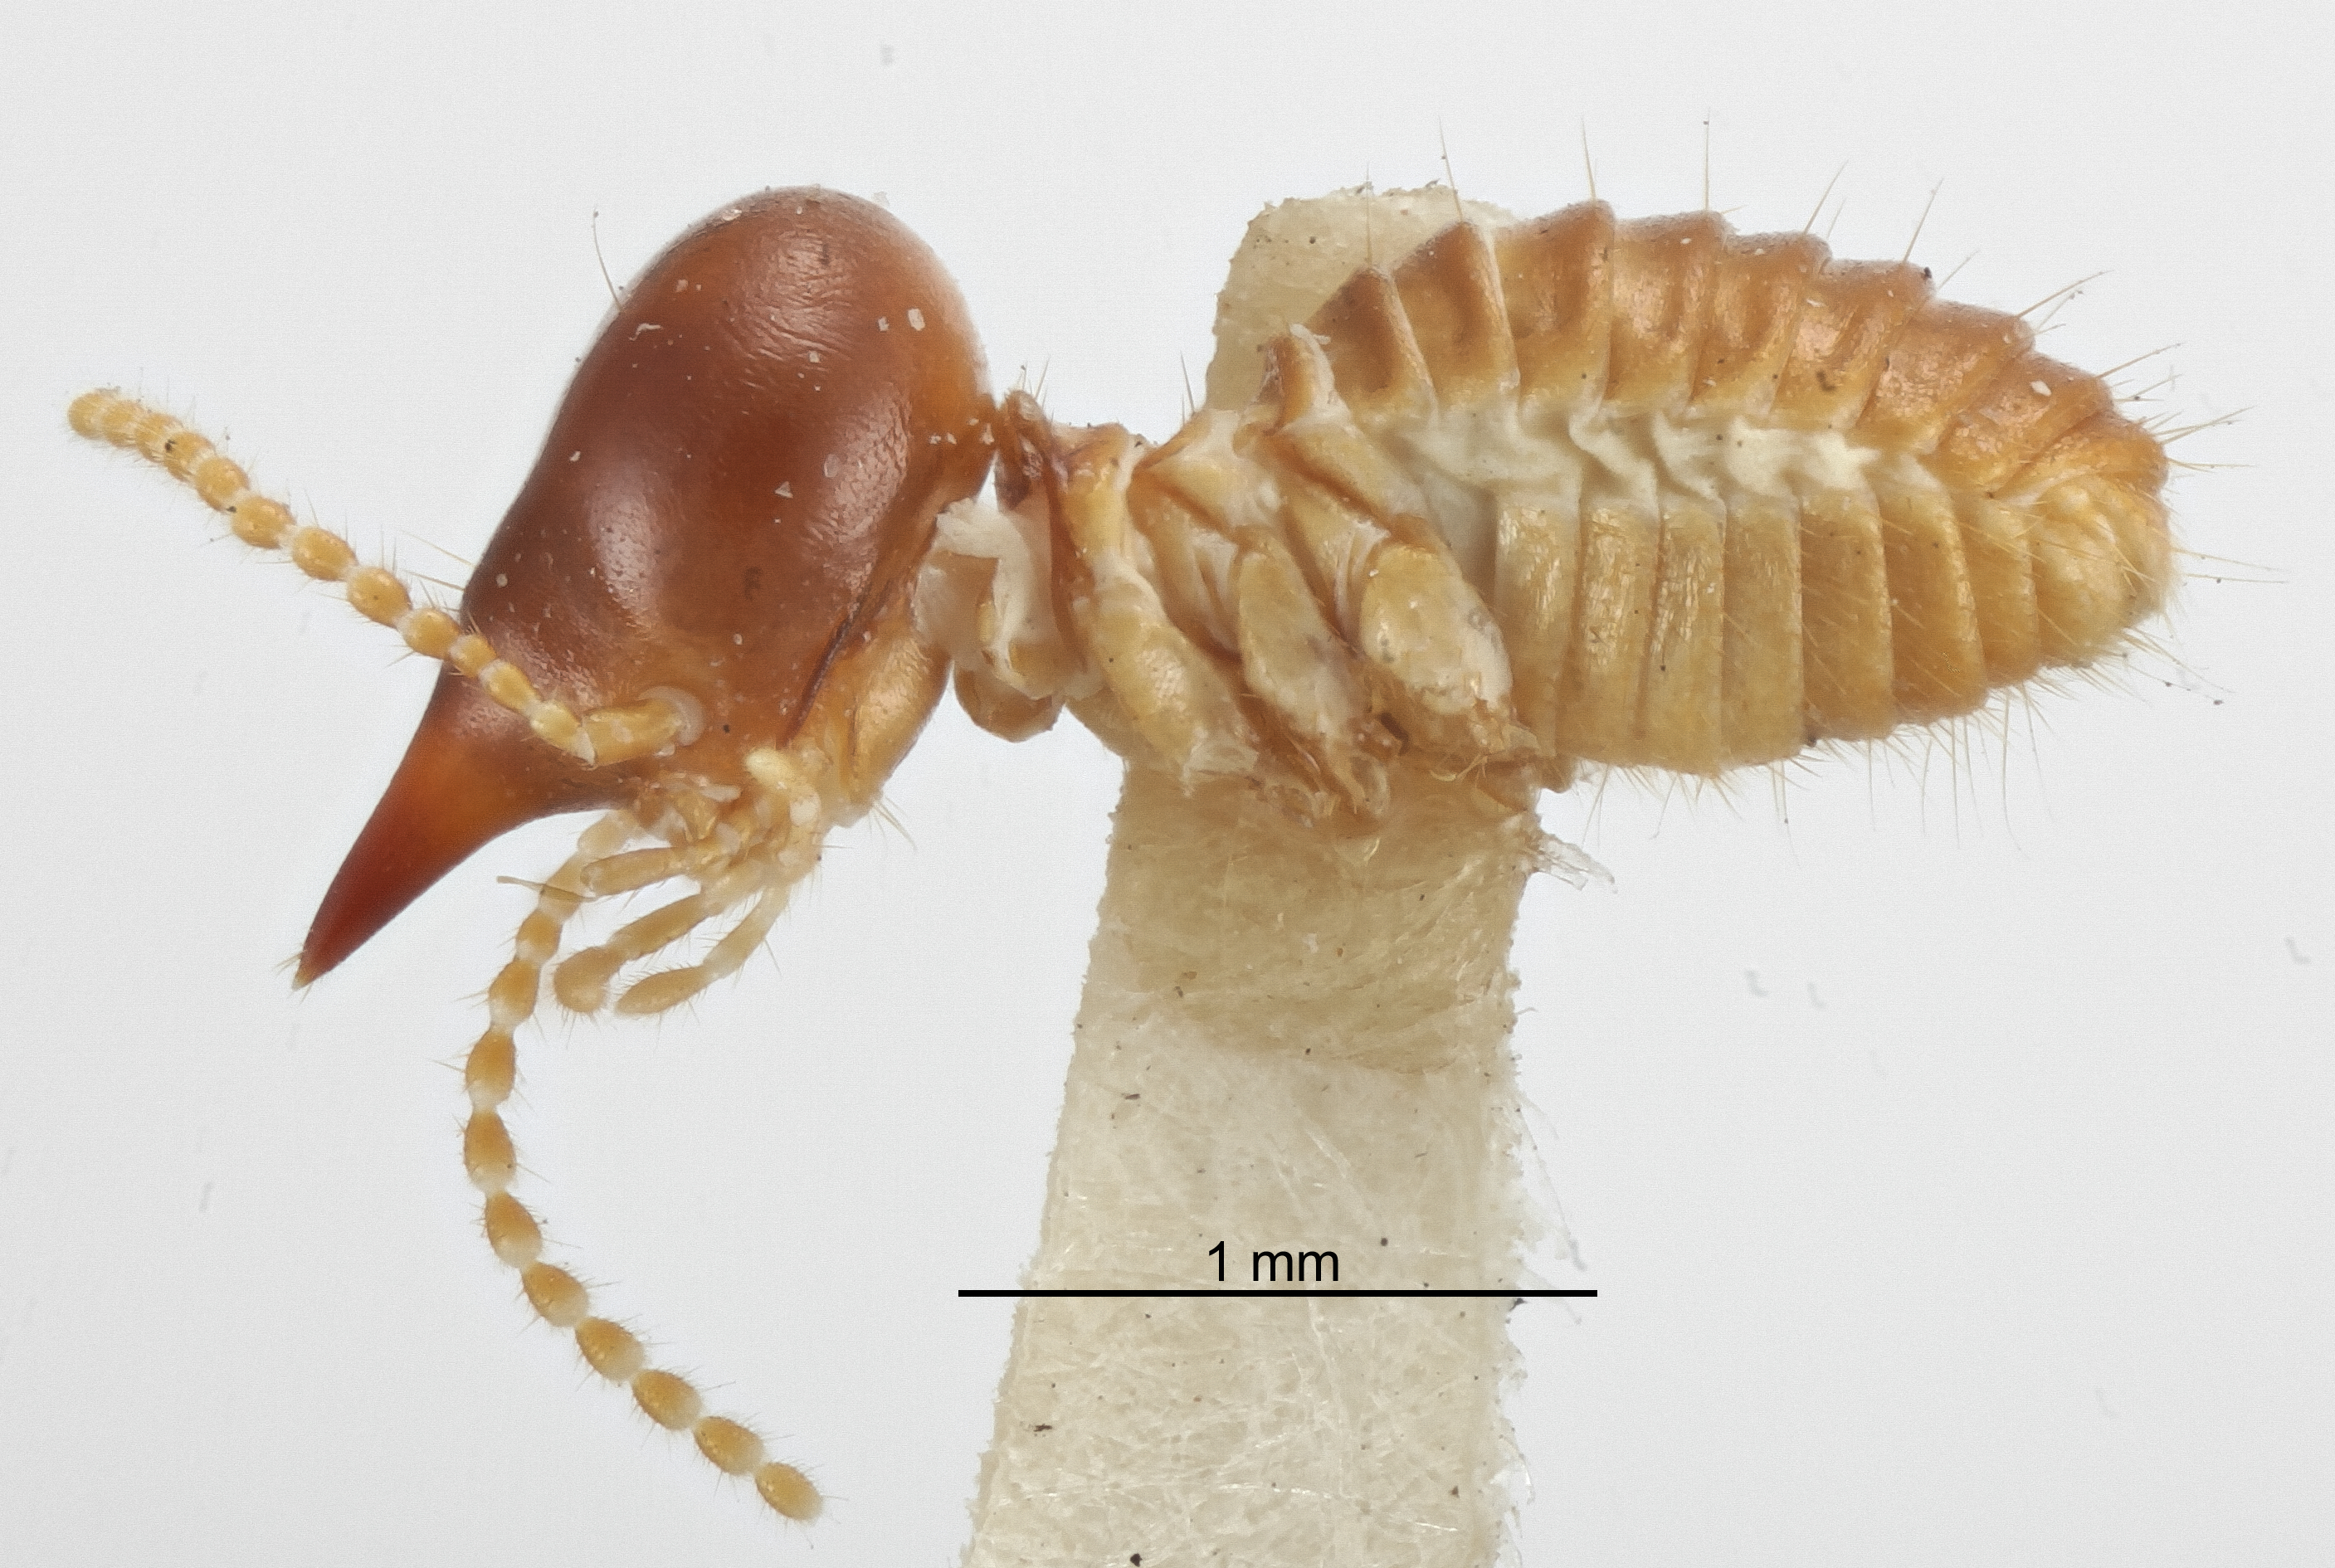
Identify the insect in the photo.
Termitogaster puncticeps
